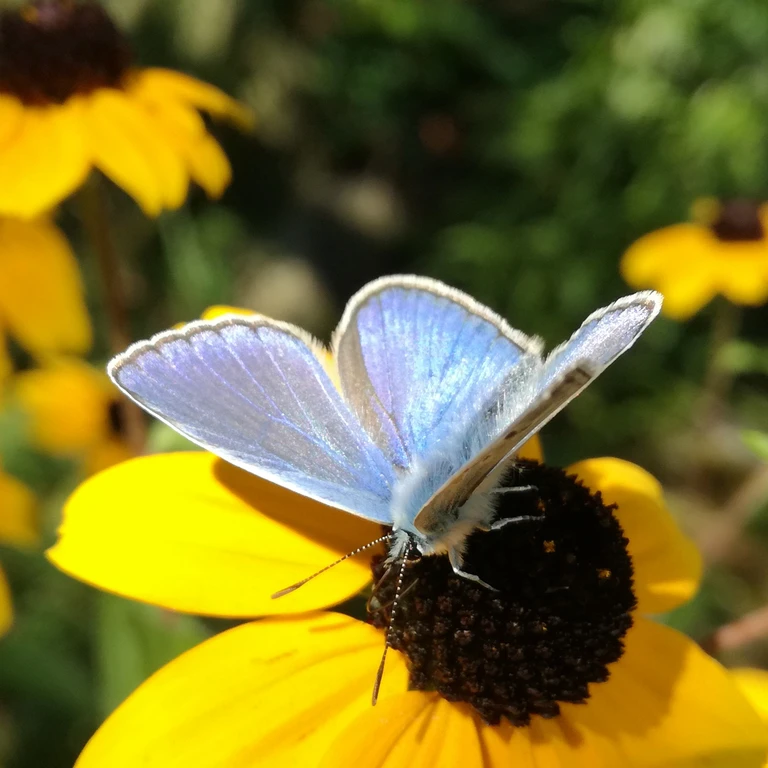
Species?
Polyommatus icarus
